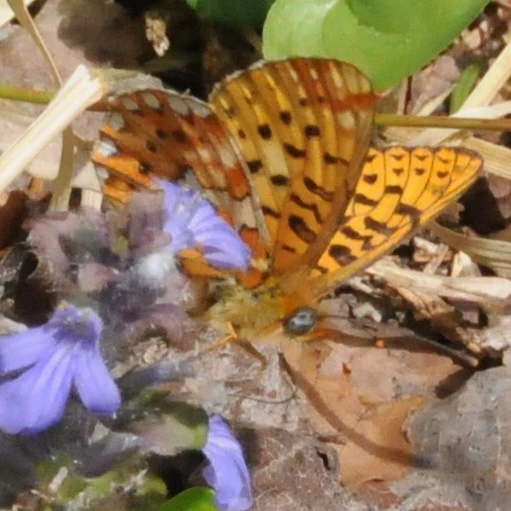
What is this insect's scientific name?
Boloria euphrosyne (also Clossiana euphrosyne)
